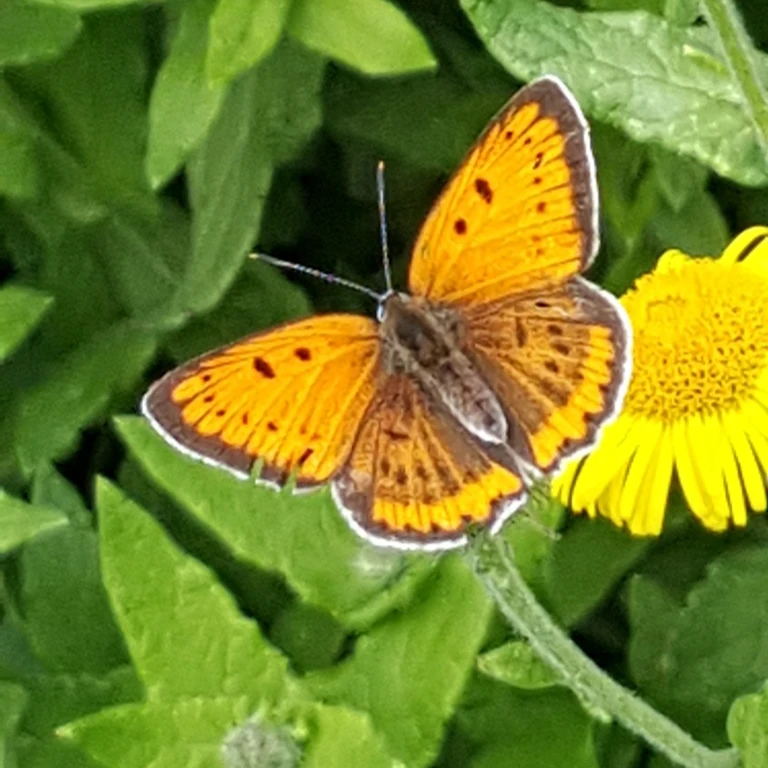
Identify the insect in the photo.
Lycaena dispar
